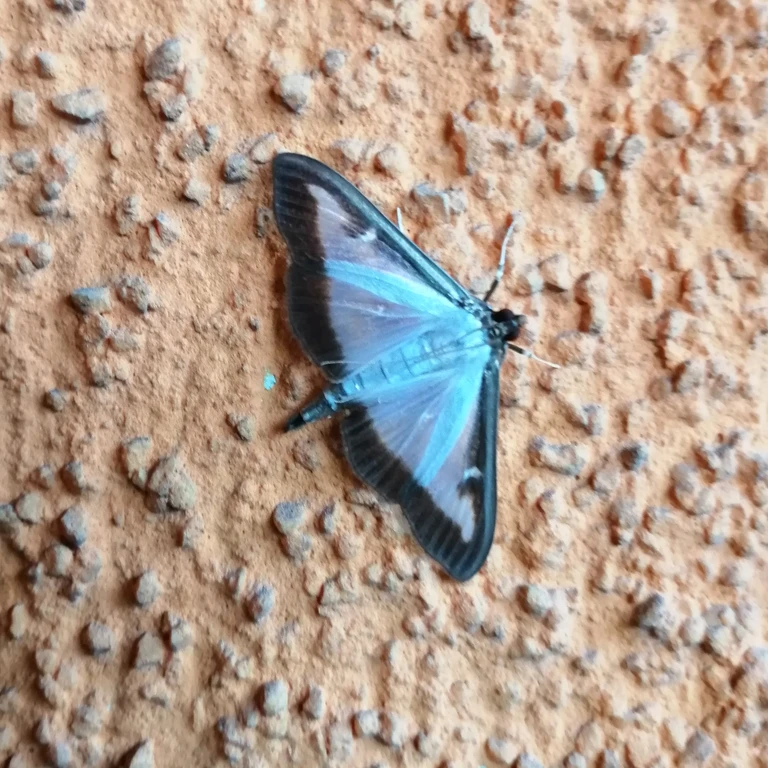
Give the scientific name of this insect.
Cydalima perspectalis
